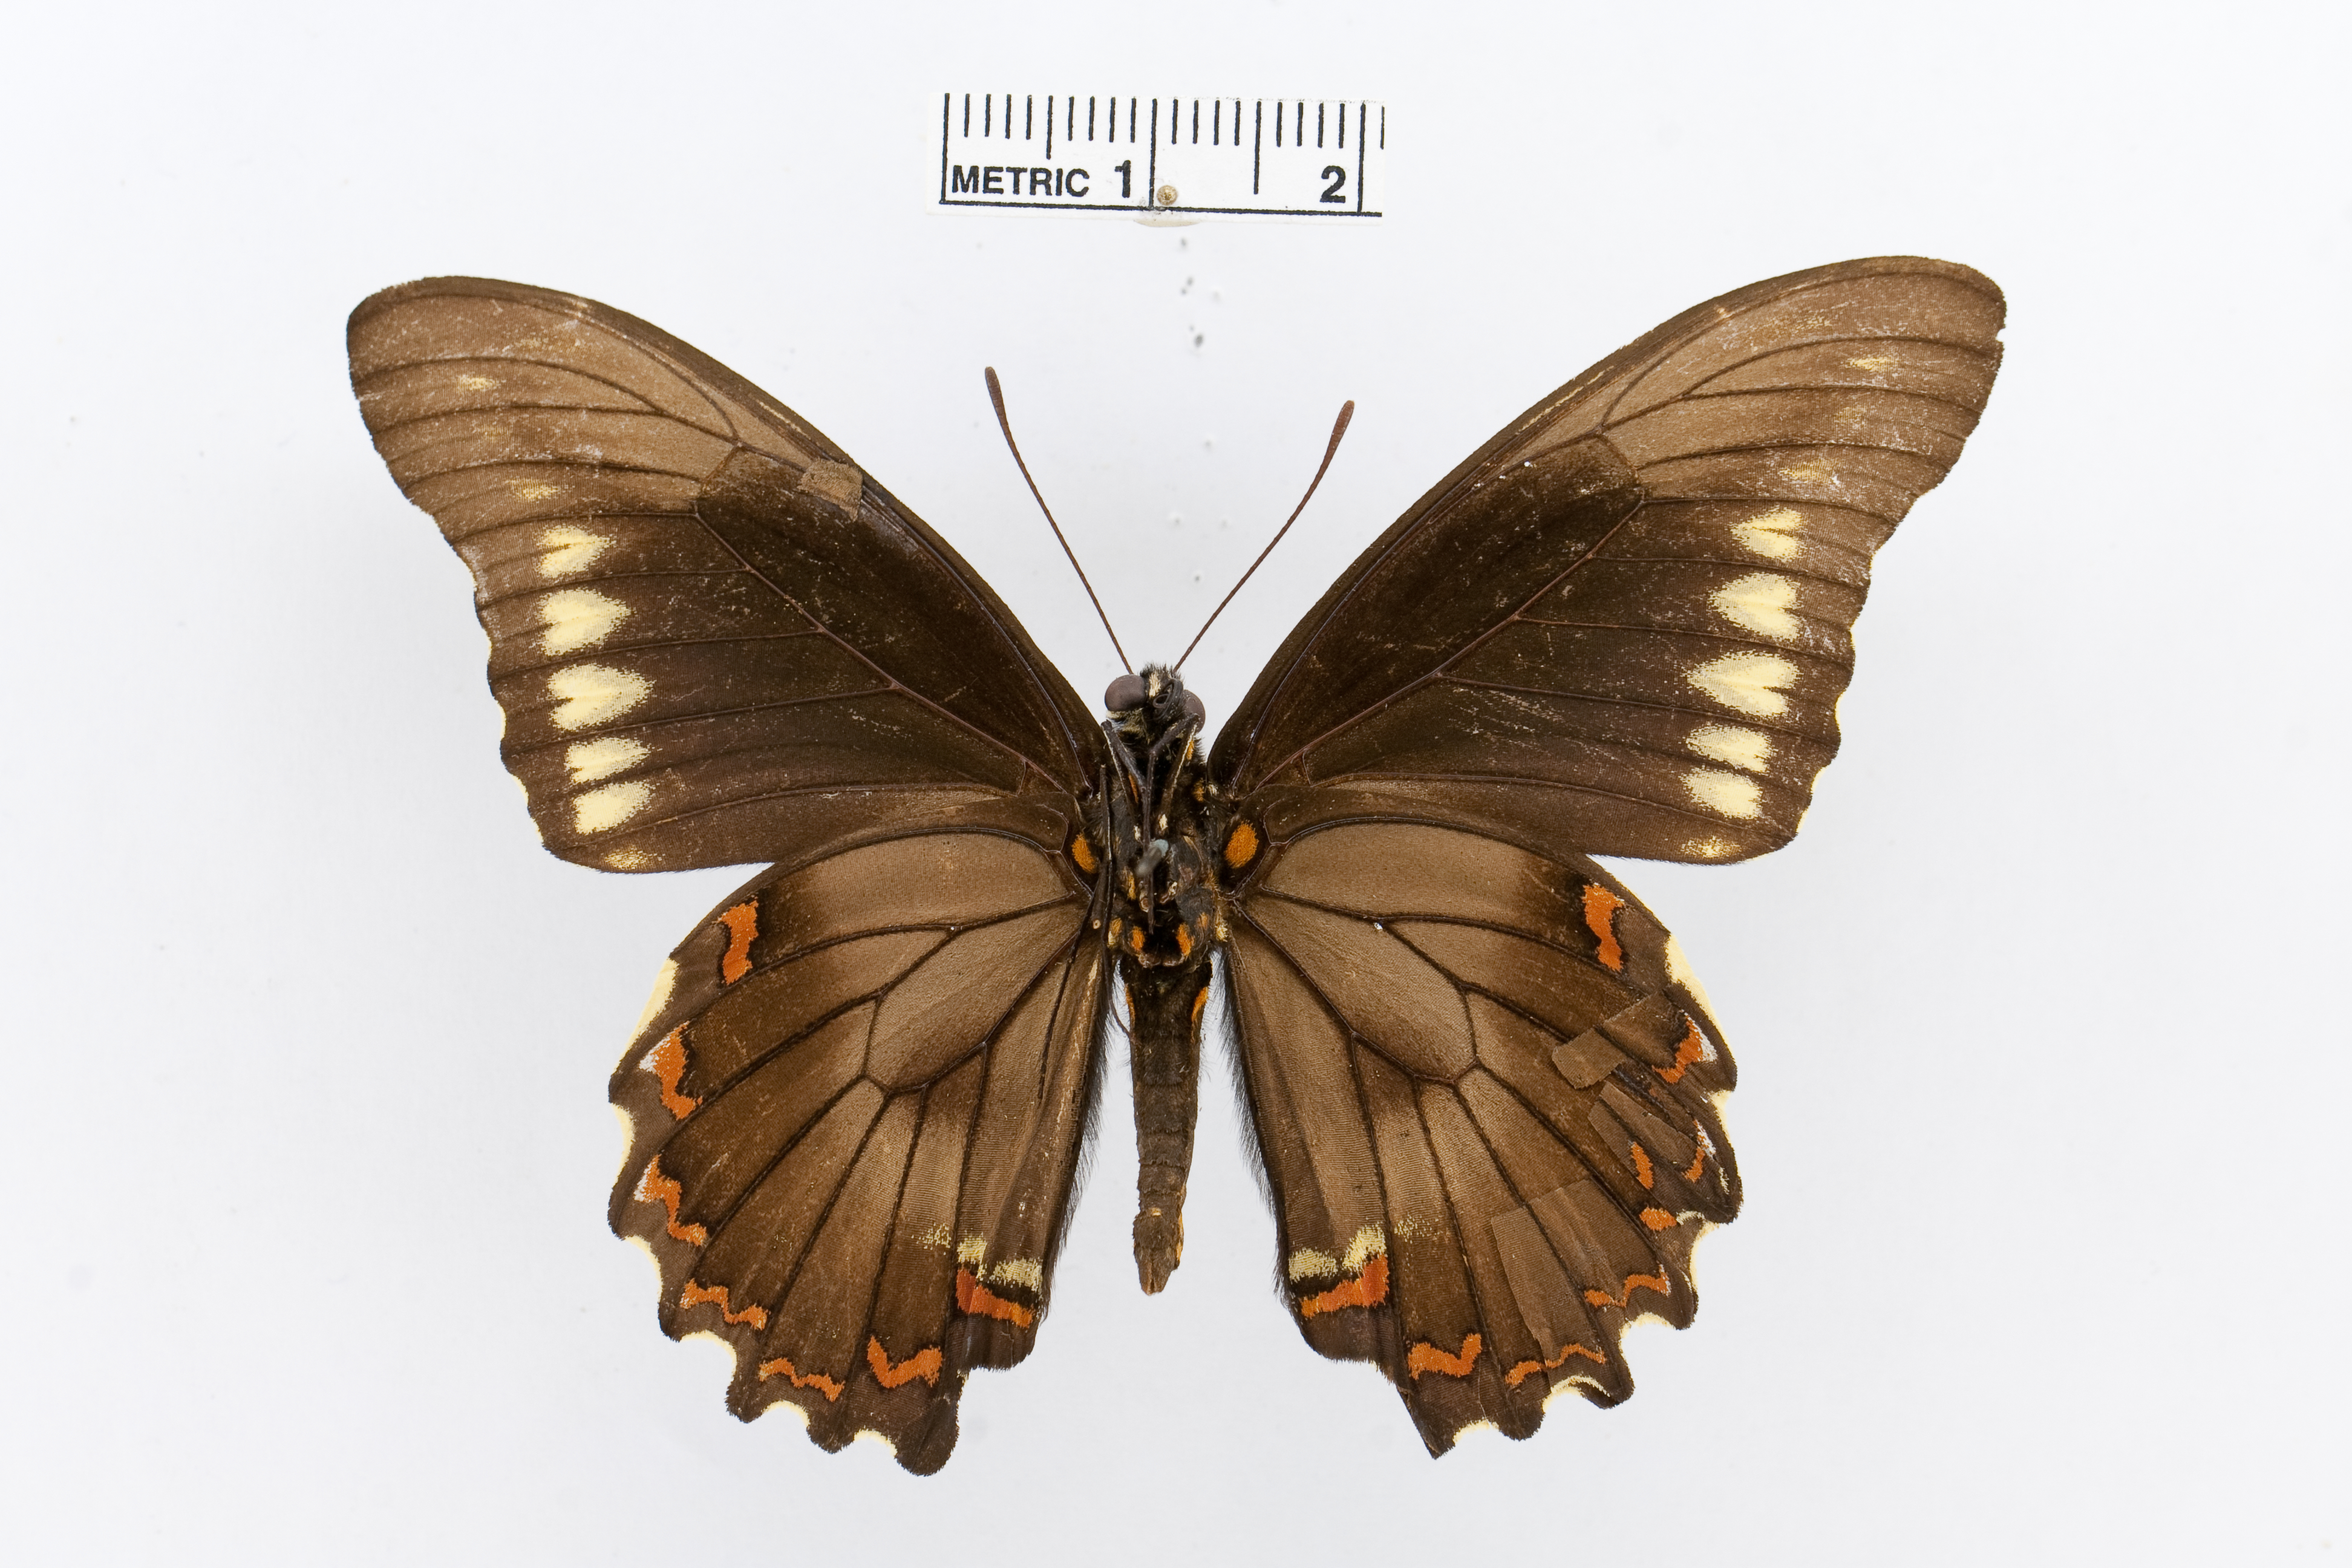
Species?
Battus polydamas
